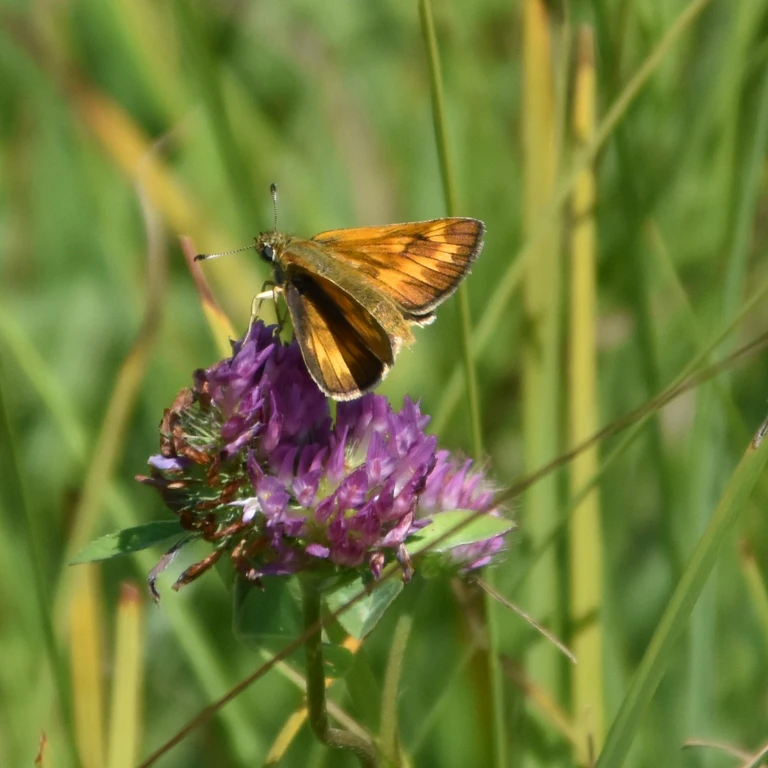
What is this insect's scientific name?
Ochlodes sylvanus (also Ochlodes venata)
